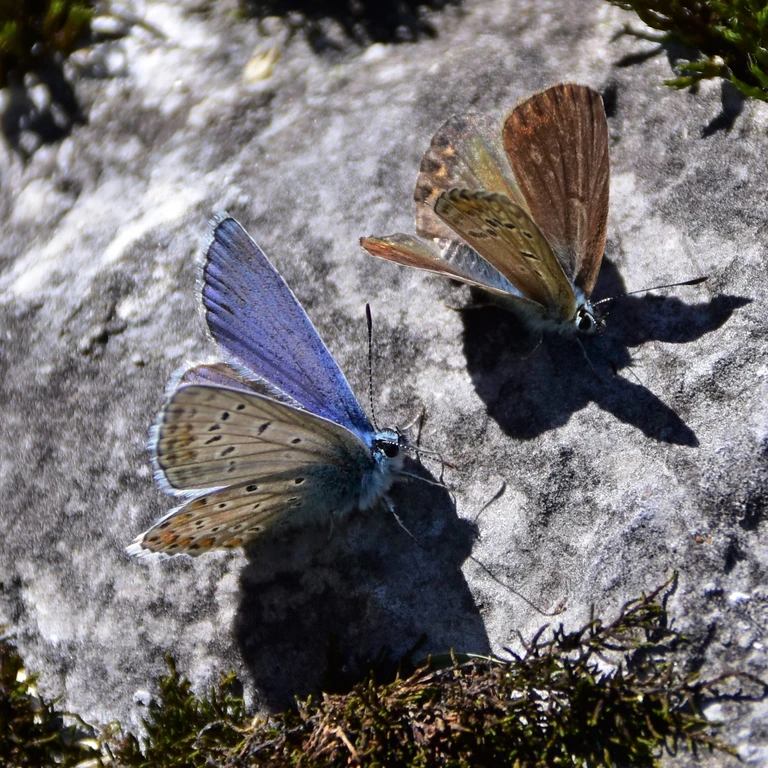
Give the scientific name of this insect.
Polyommatus icarus
